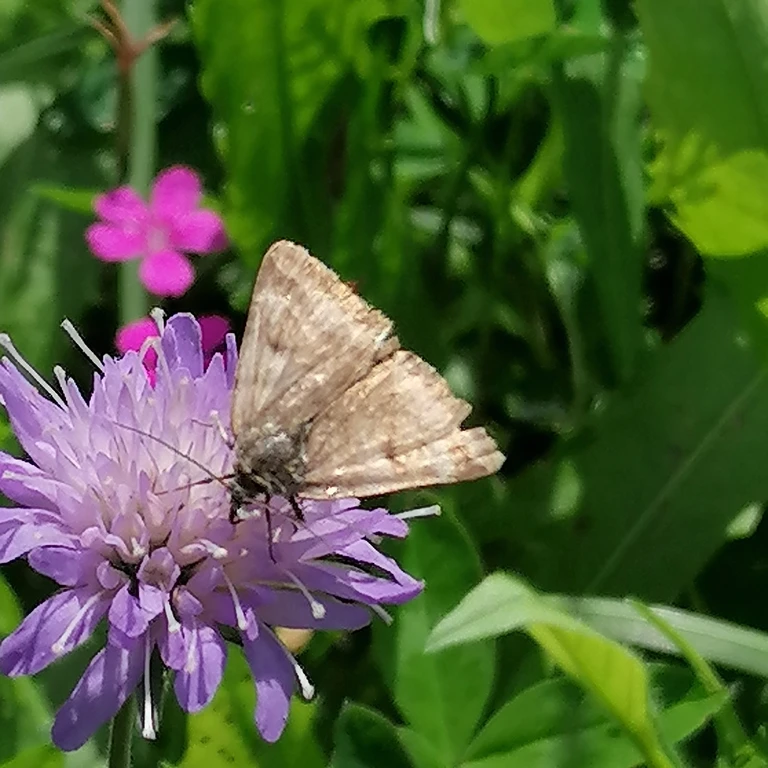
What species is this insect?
Euclidia glyphica
